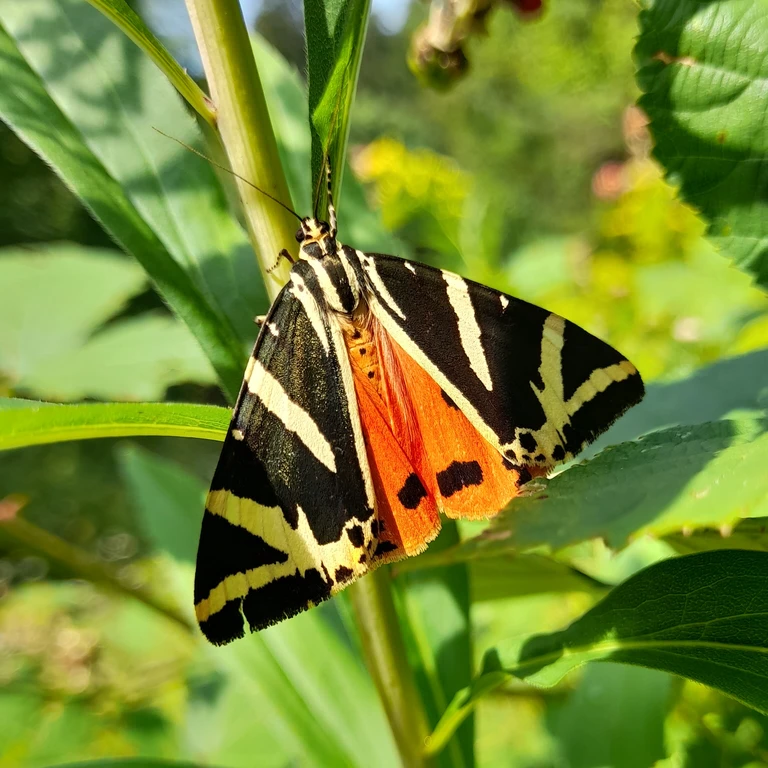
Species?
Euplagia quadripunctaria
